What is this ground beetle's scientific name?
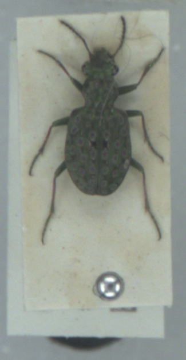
Elaphrus riparius
